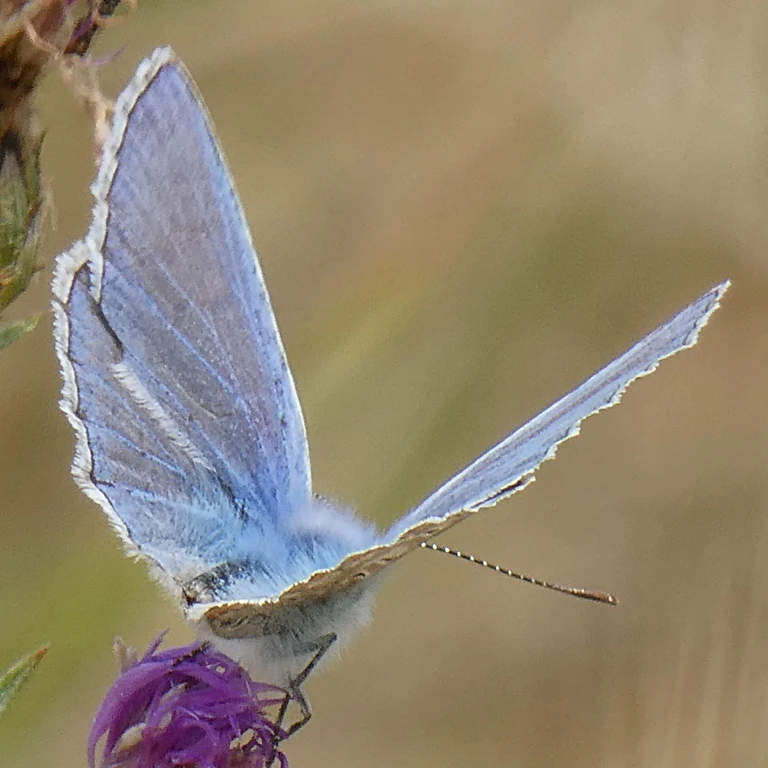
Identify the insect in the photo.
Polyommatus icarus
